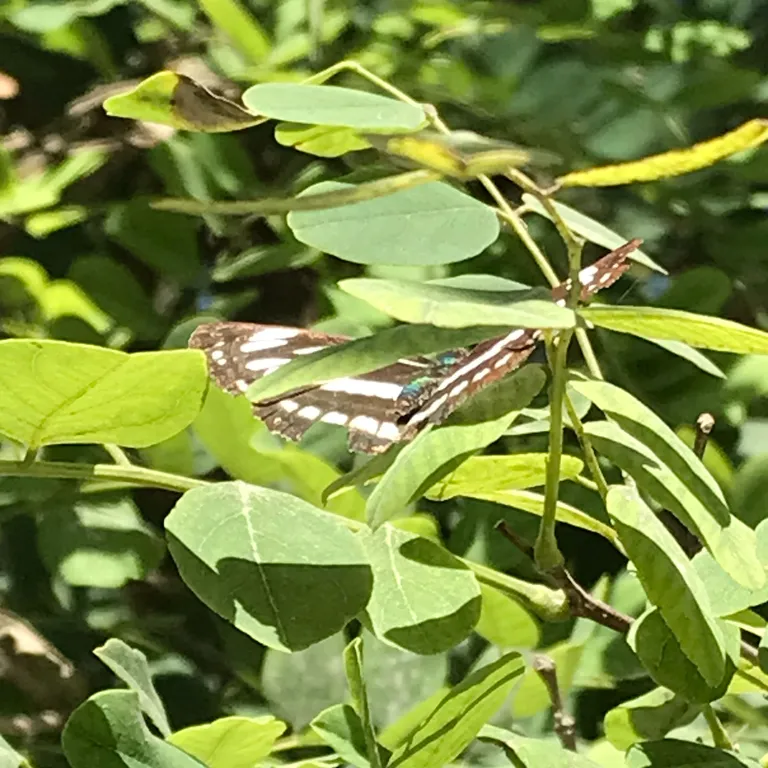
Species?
Neptis sappho
